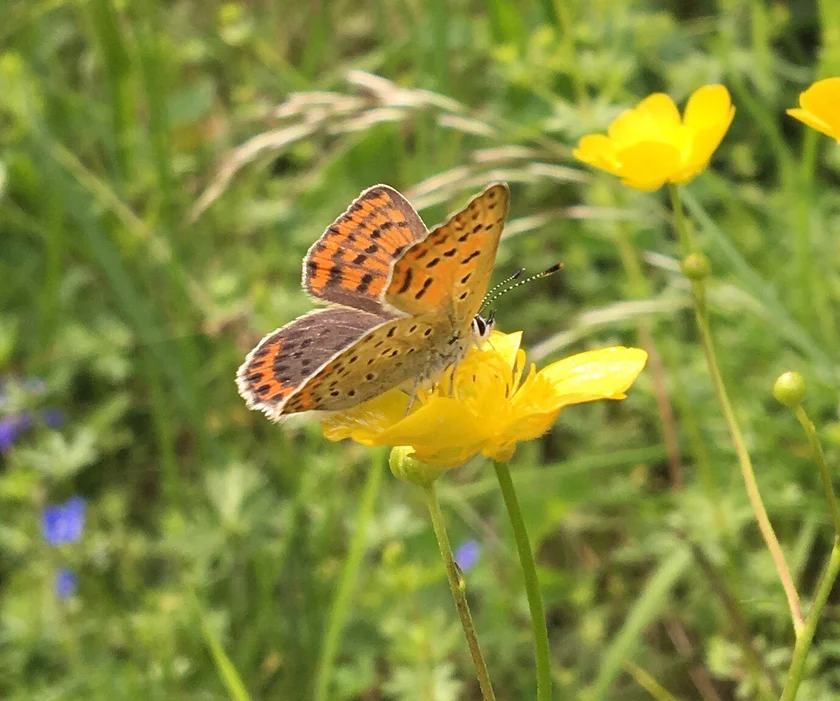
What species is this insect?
Lycaena tityrus (also Loweia tityrus)
